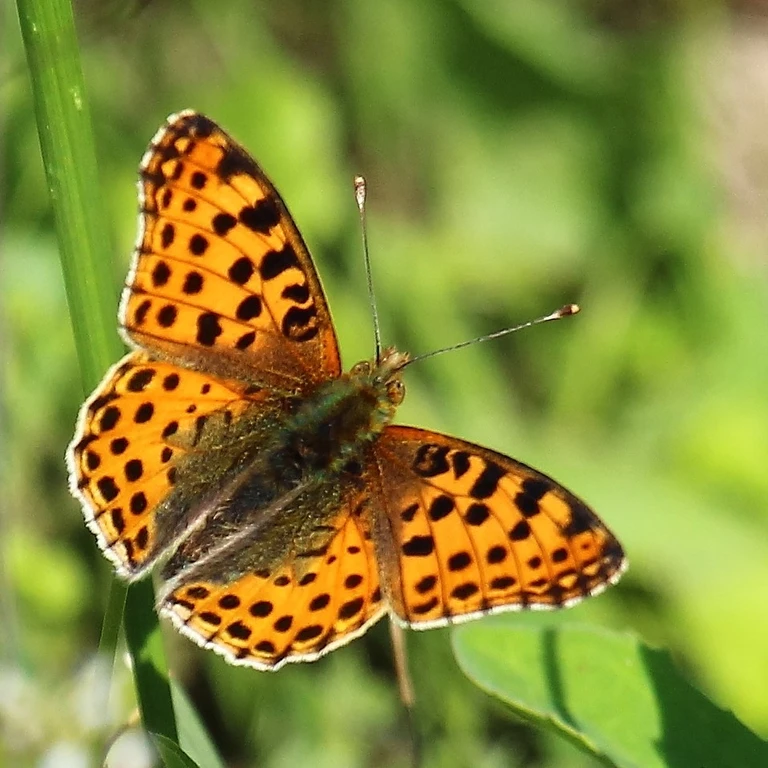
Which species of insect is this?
Issoria lathonia
